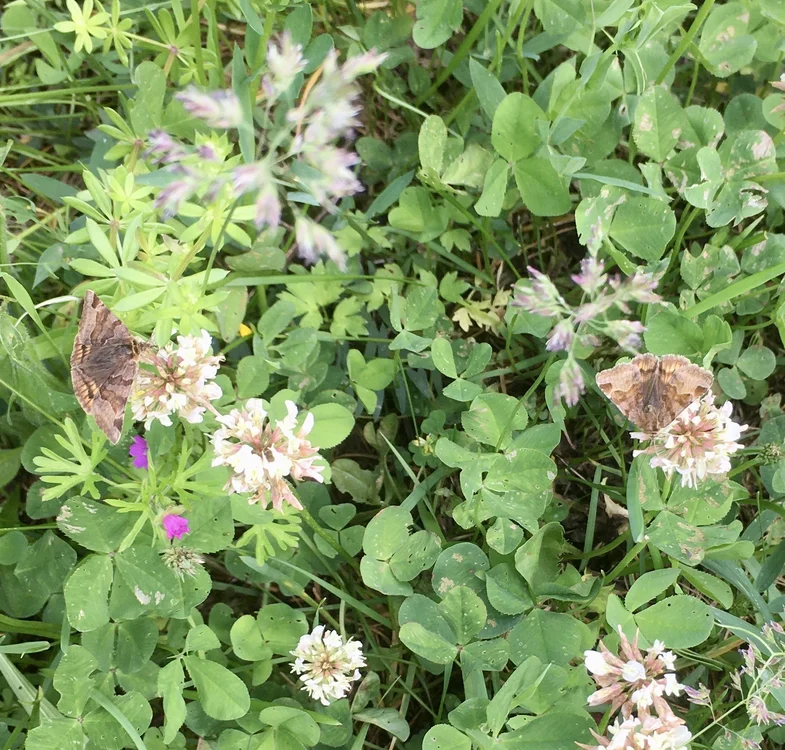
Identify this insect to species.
Euclidia glyphica
